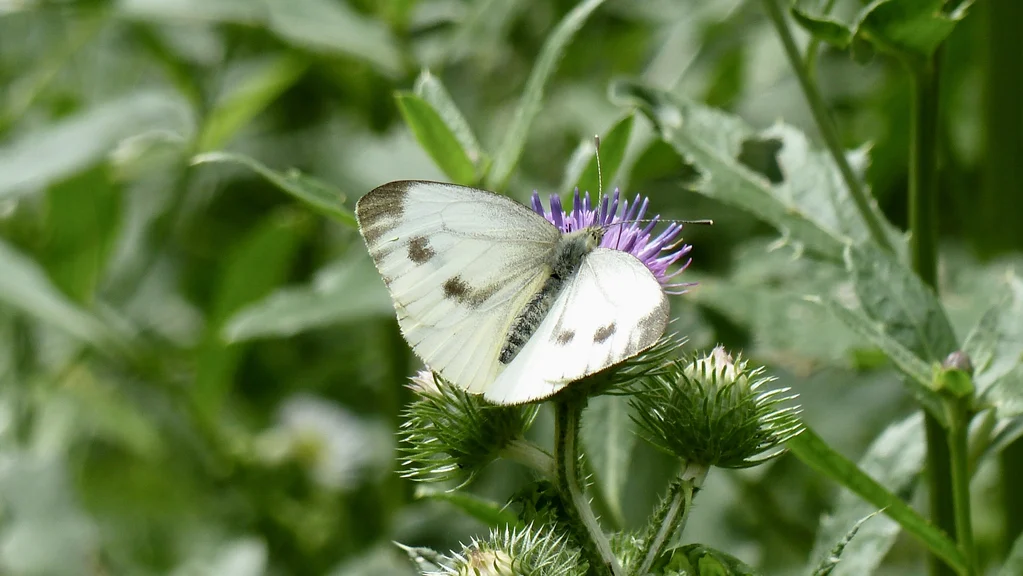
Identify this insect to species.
Pieris napi
